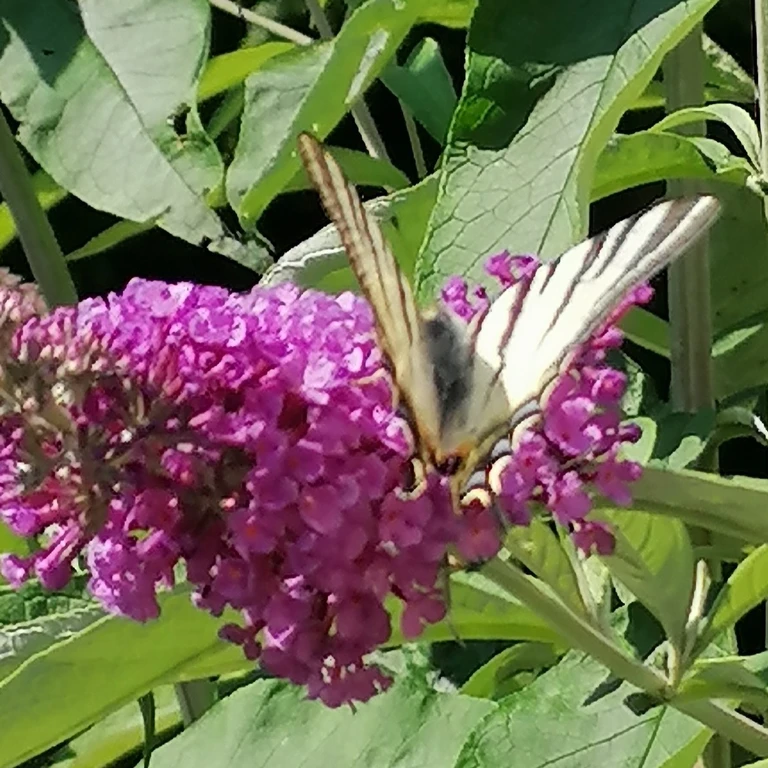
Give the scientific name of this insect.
Iphiclides podalirius
